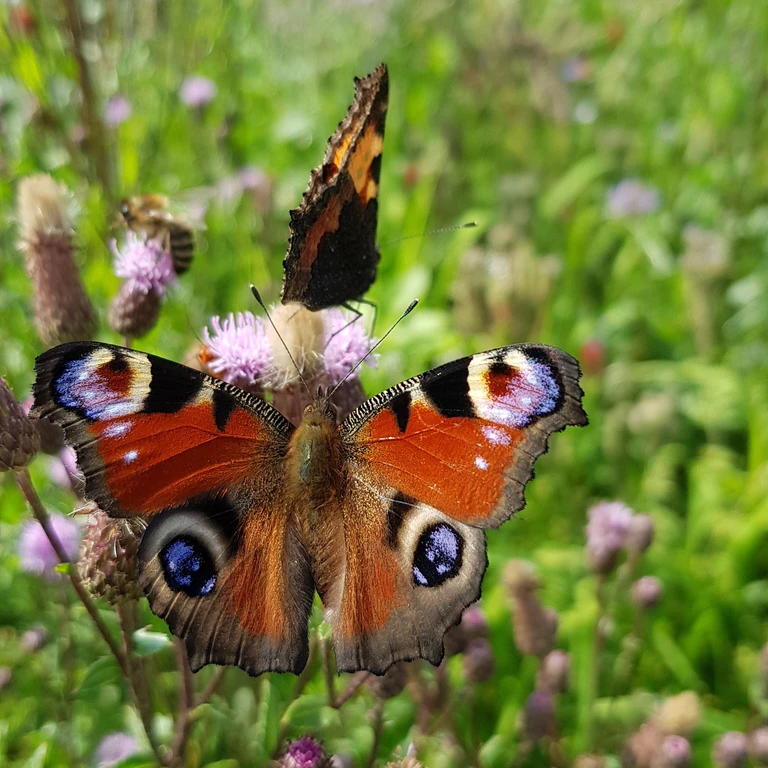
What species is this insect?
Aglais io
